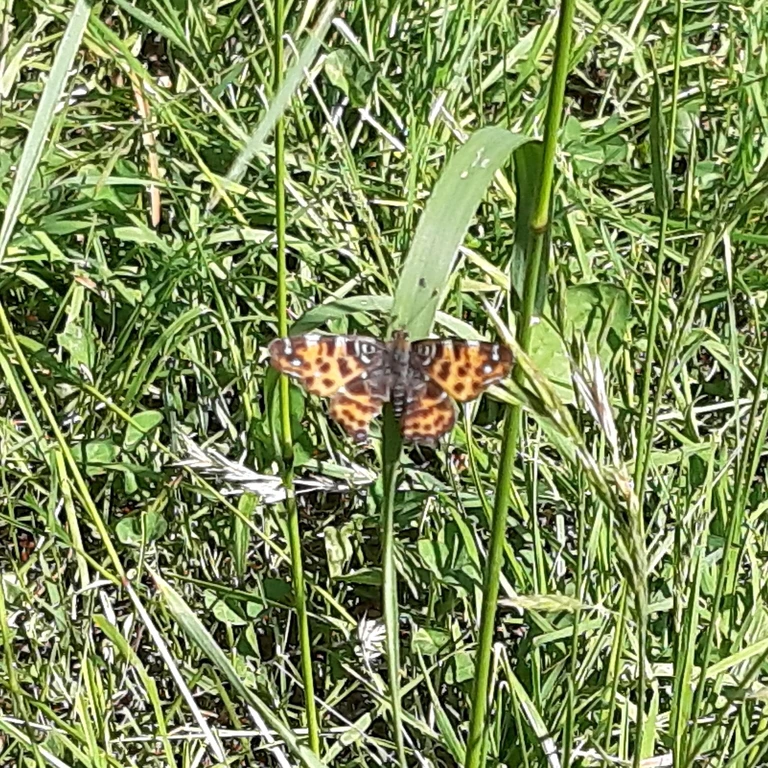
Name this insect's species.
Araschnia levana
